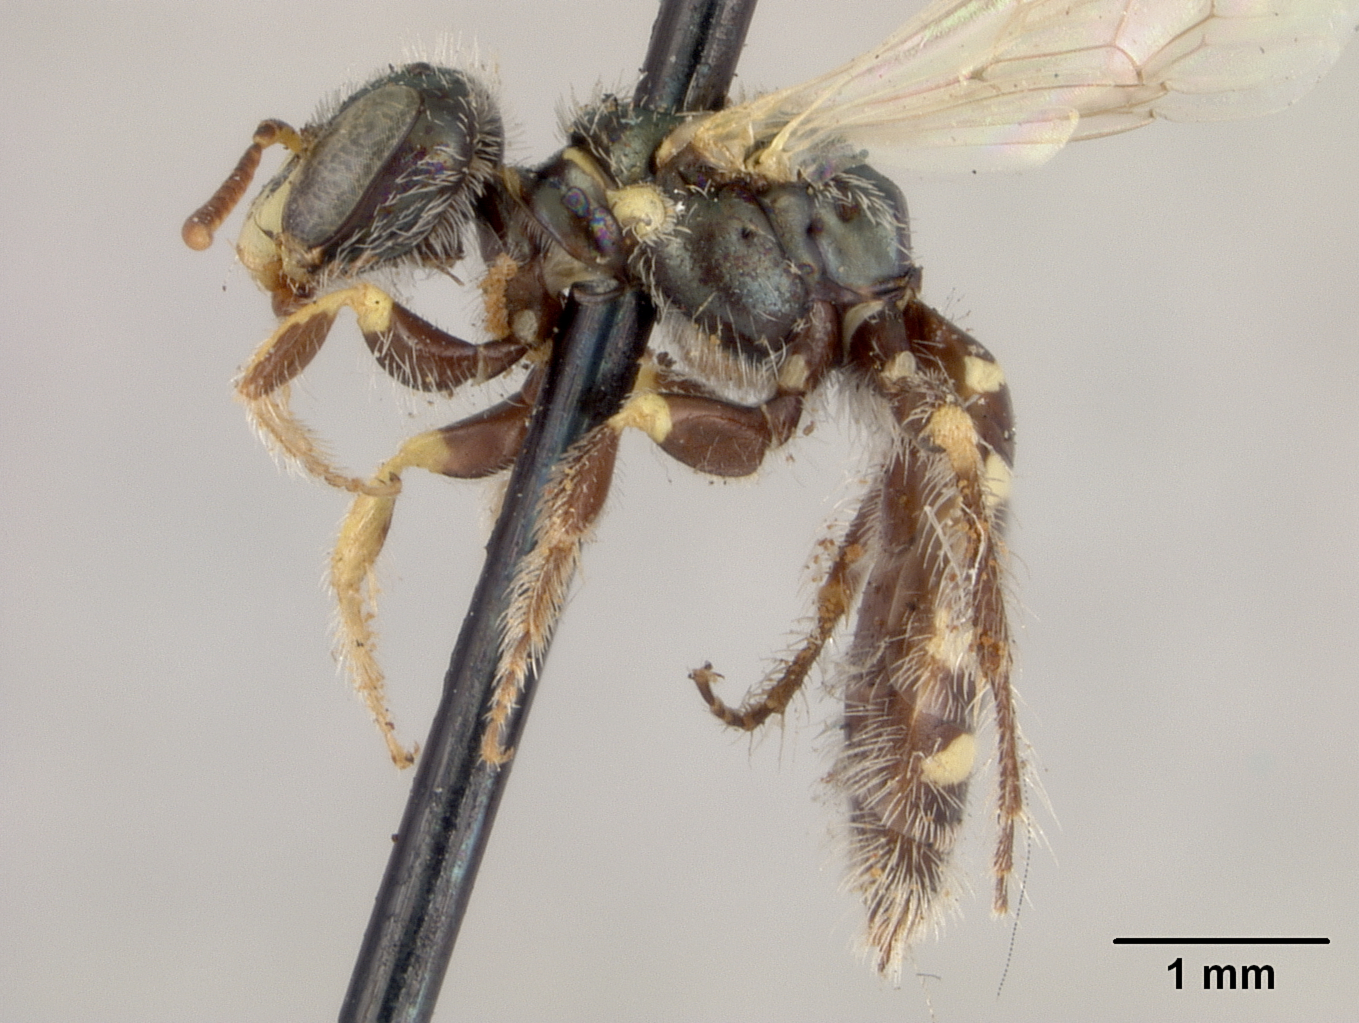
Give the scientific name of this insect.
Perdita swenki
